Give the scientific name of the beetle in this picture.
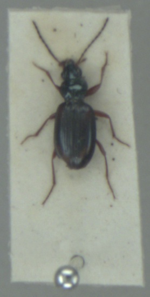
Bembidion tetracolum
